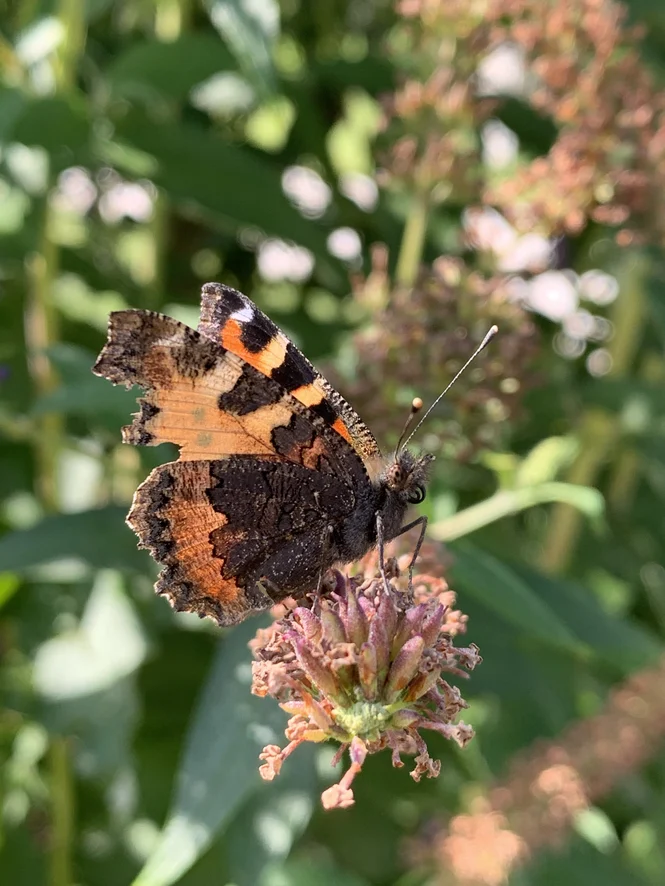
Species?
Aglais urticae
